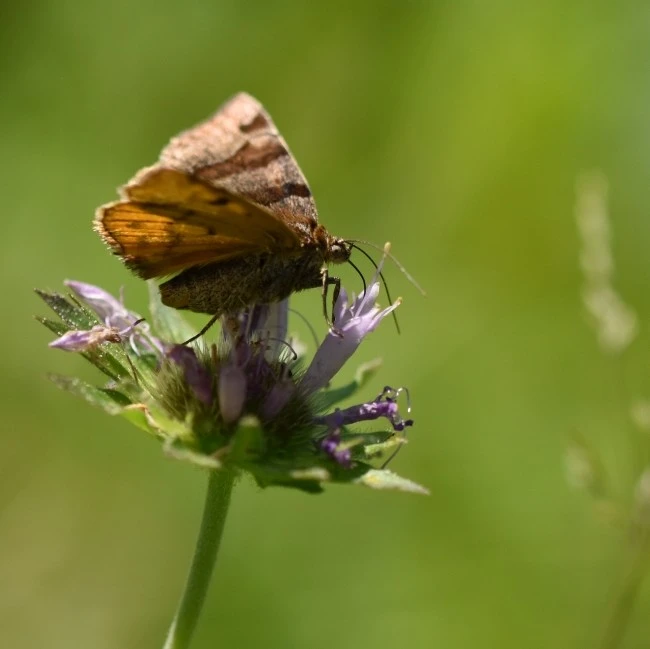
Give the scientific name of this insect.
Euclidia glyphica
